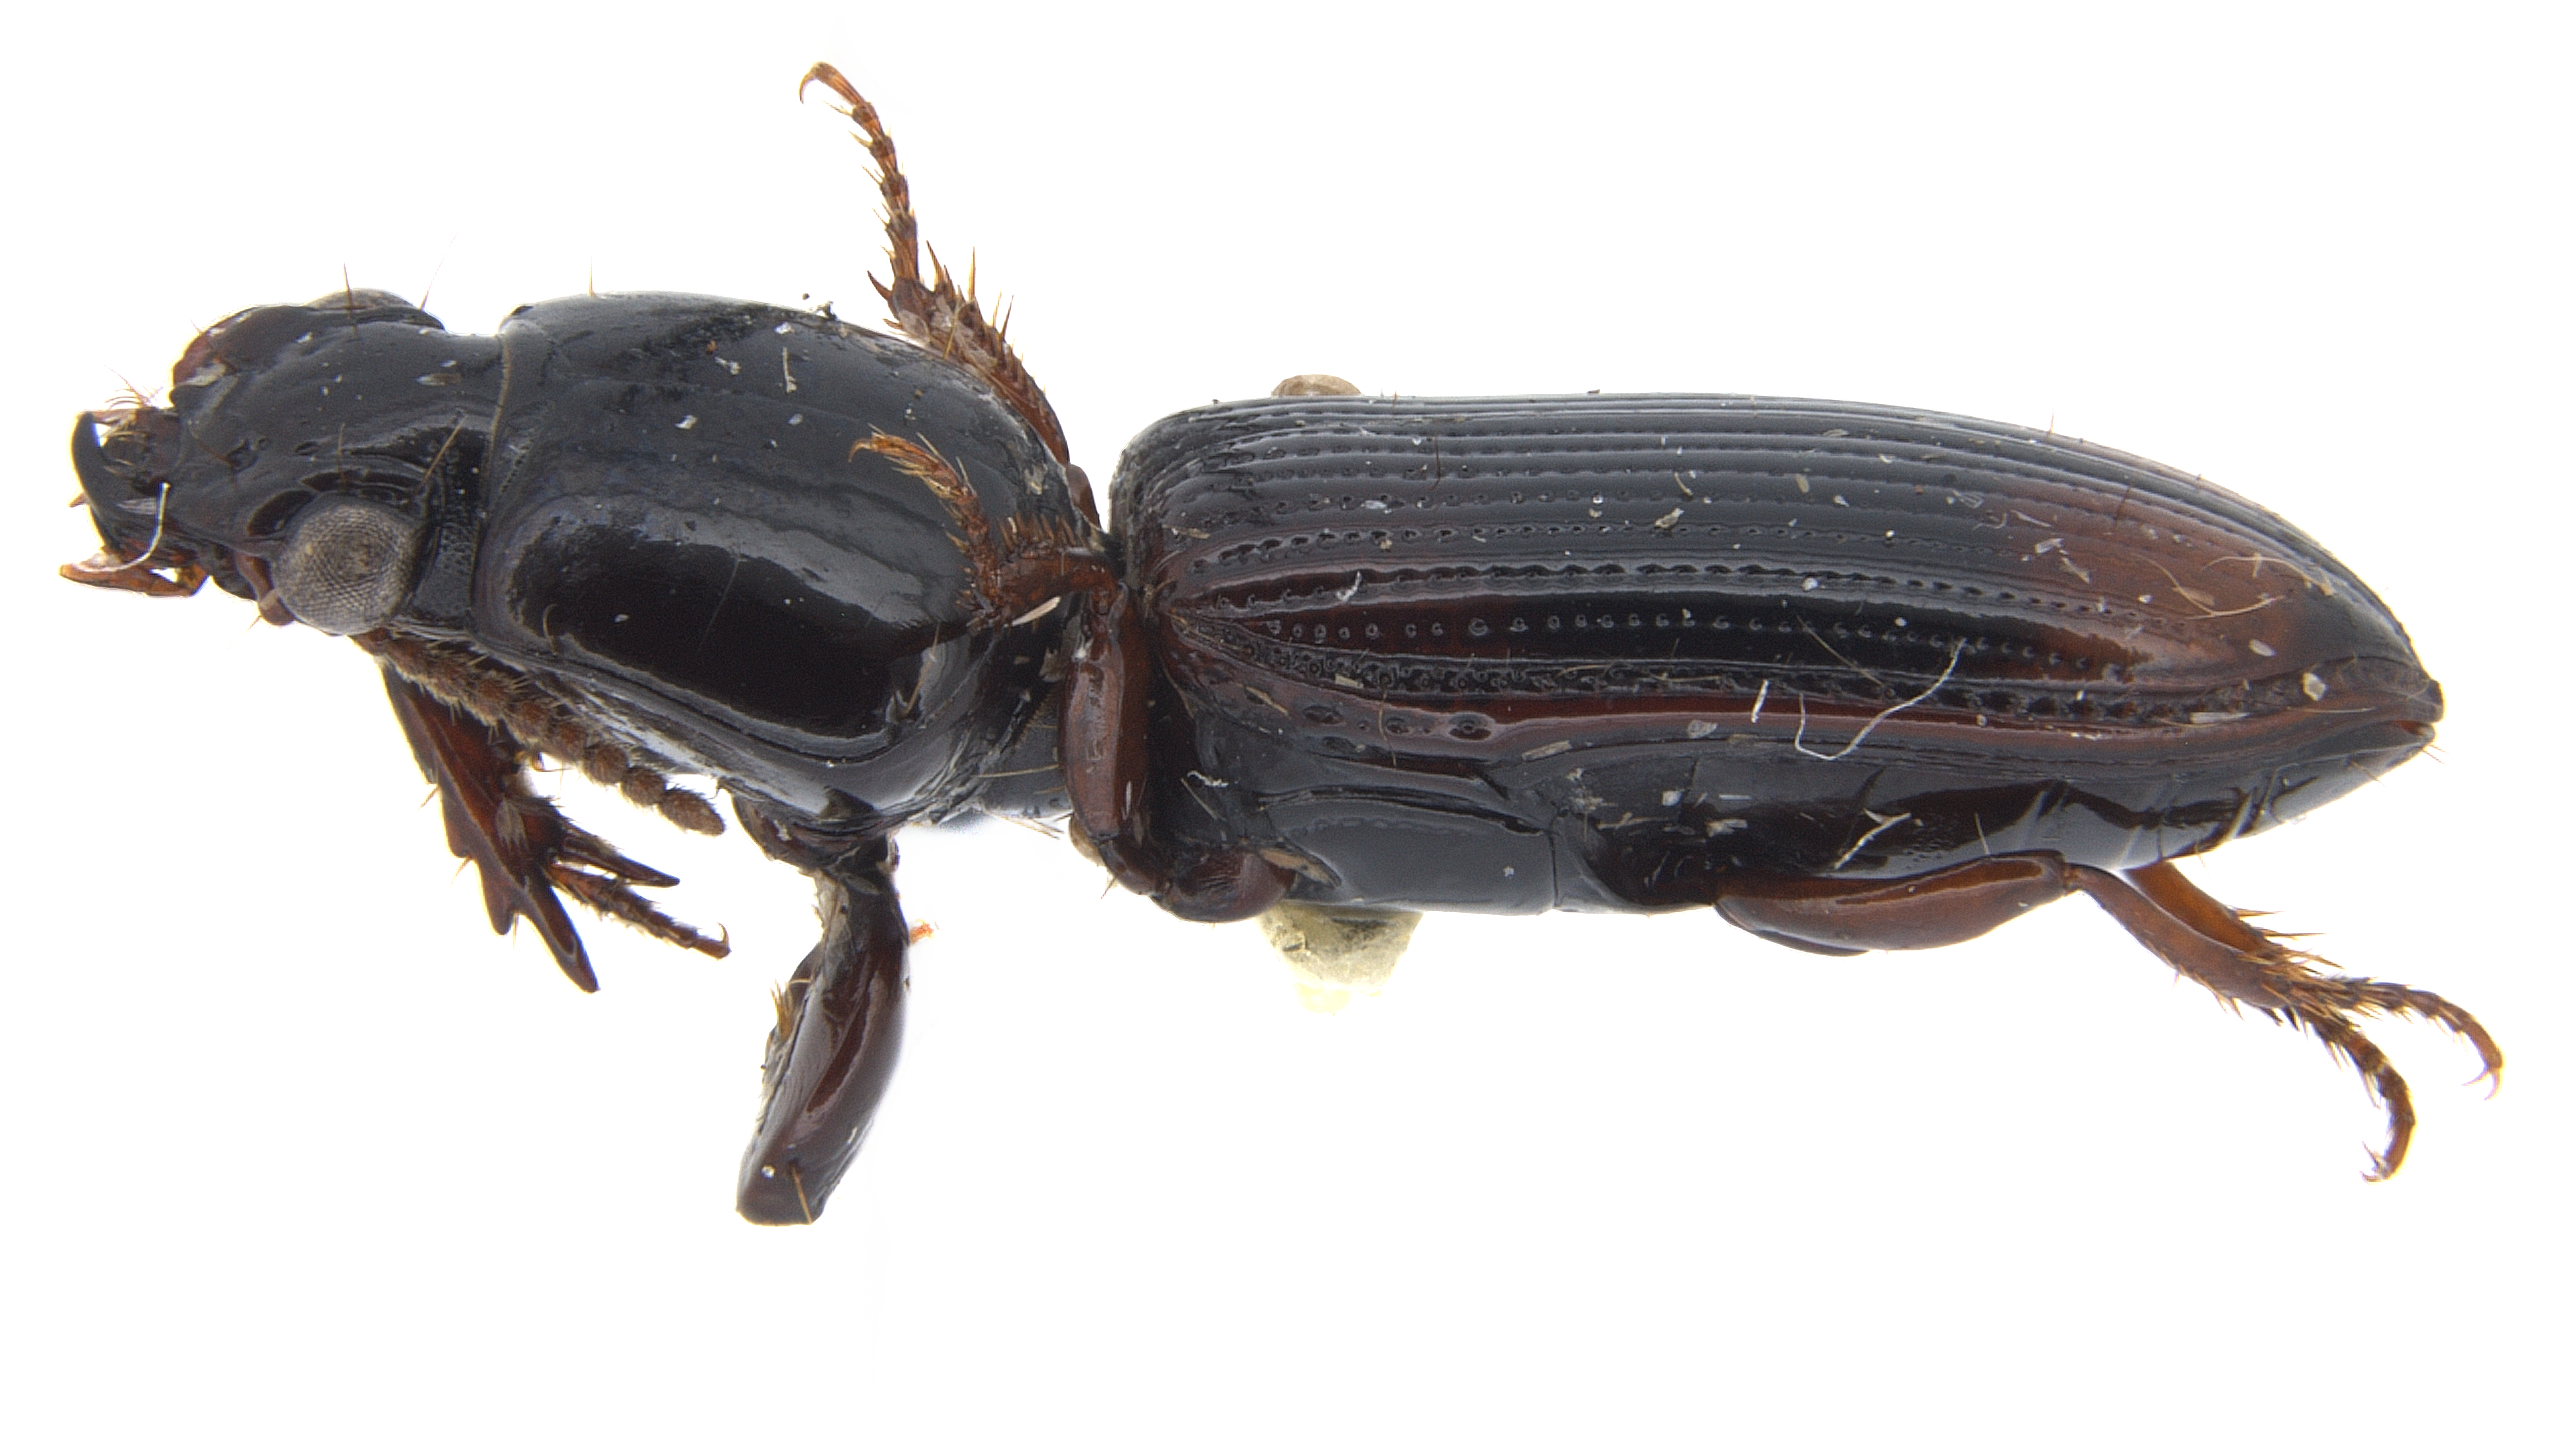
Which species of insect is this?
Paraclivina bipustulata (also Clivina bipustulata)
